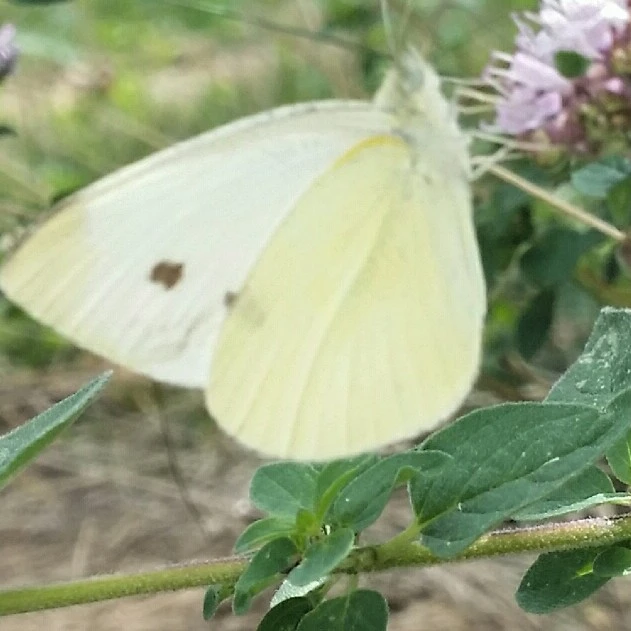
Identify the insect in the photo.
Pieris rapae
